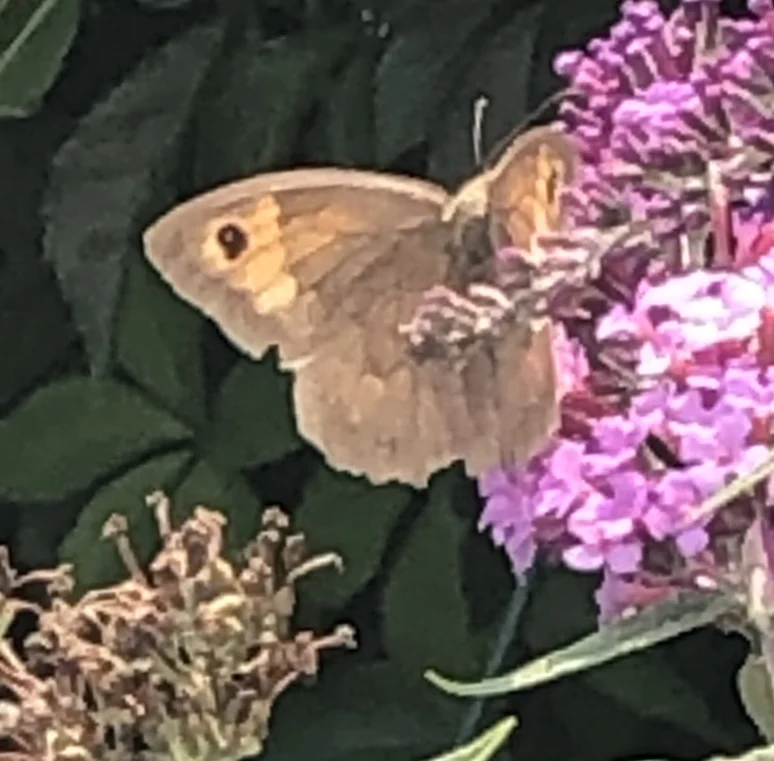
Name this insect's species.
Maniola jurtina
